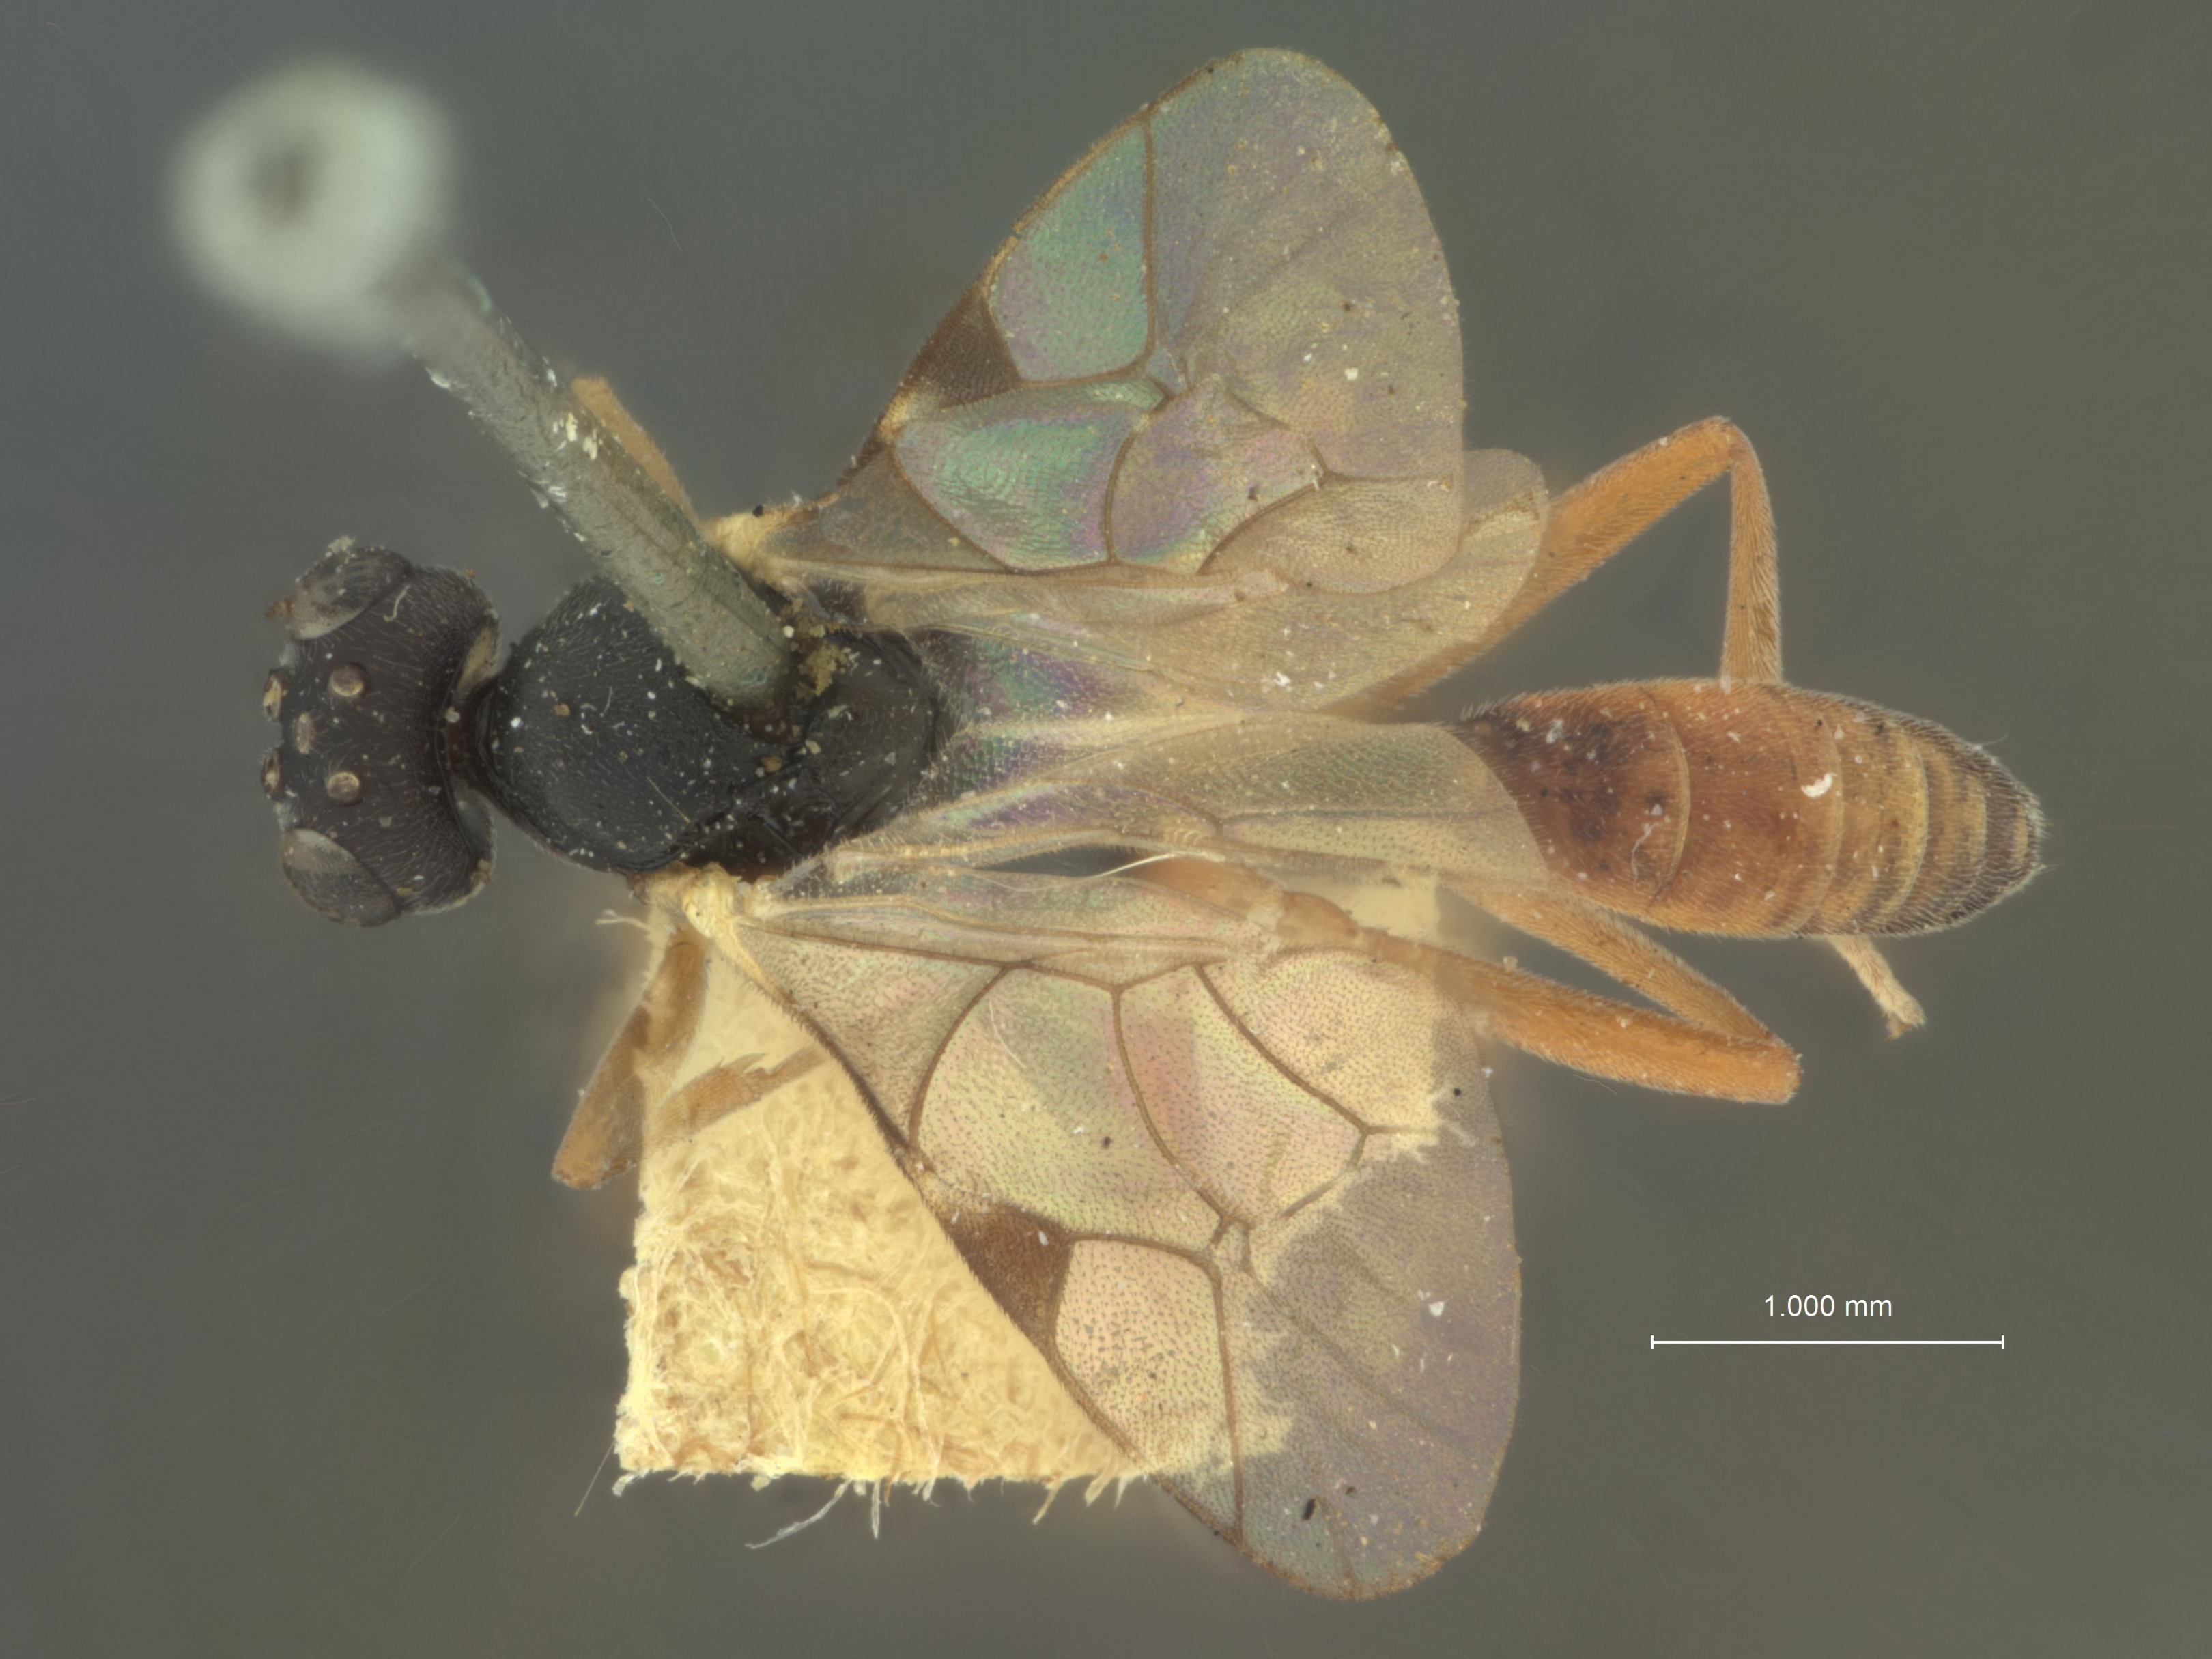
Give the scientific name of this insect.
Mesoleptus bicoloratus
